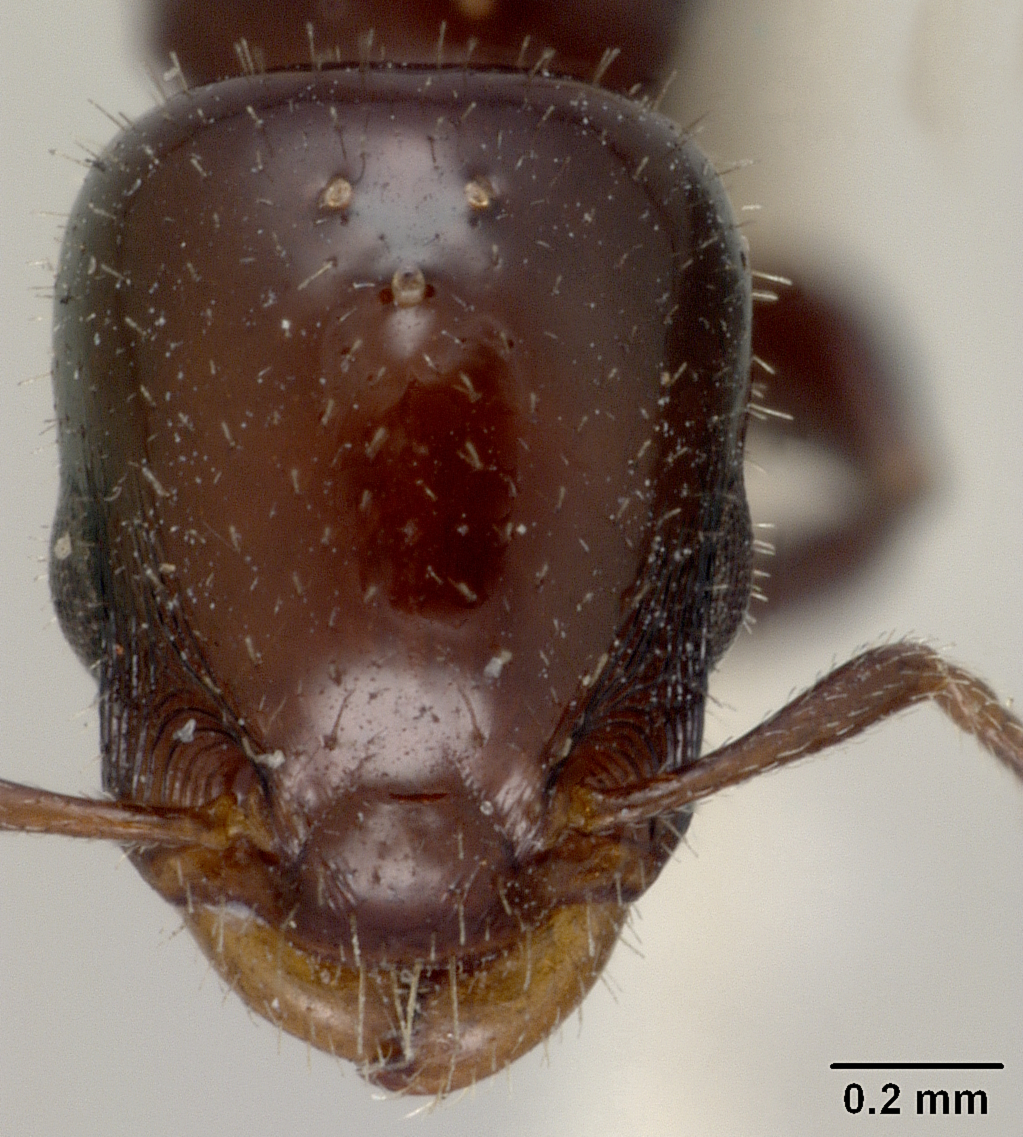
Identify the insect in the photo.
Leptothorax tonsuratus
